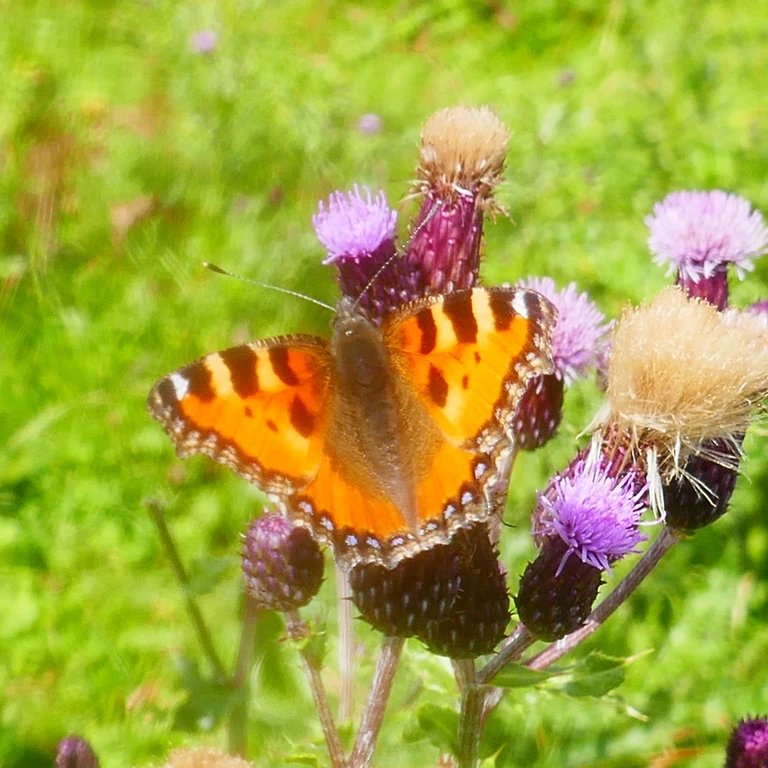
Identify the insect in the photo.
Aglais urticae
